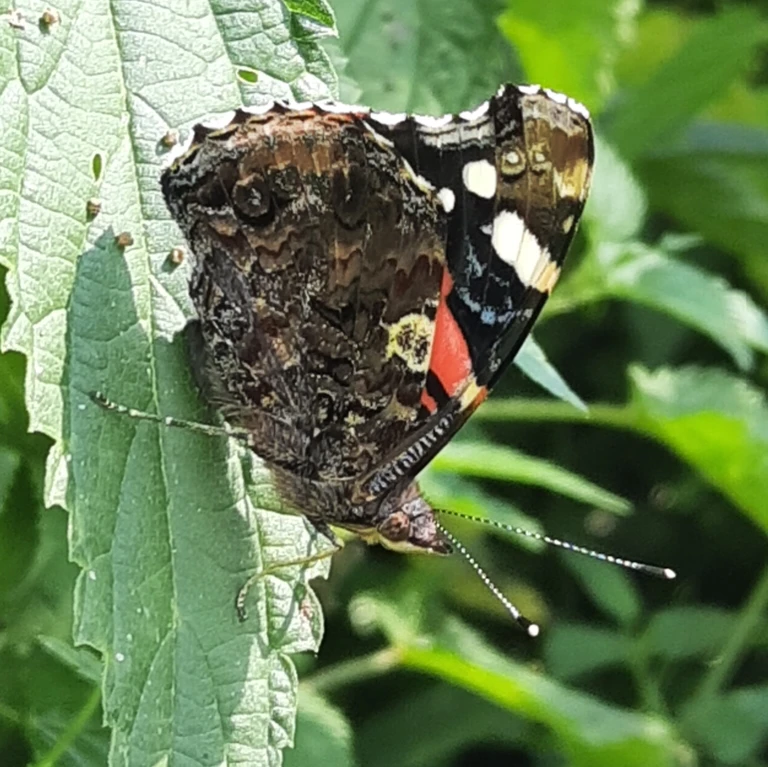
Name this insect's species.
Vanessa atalanta
